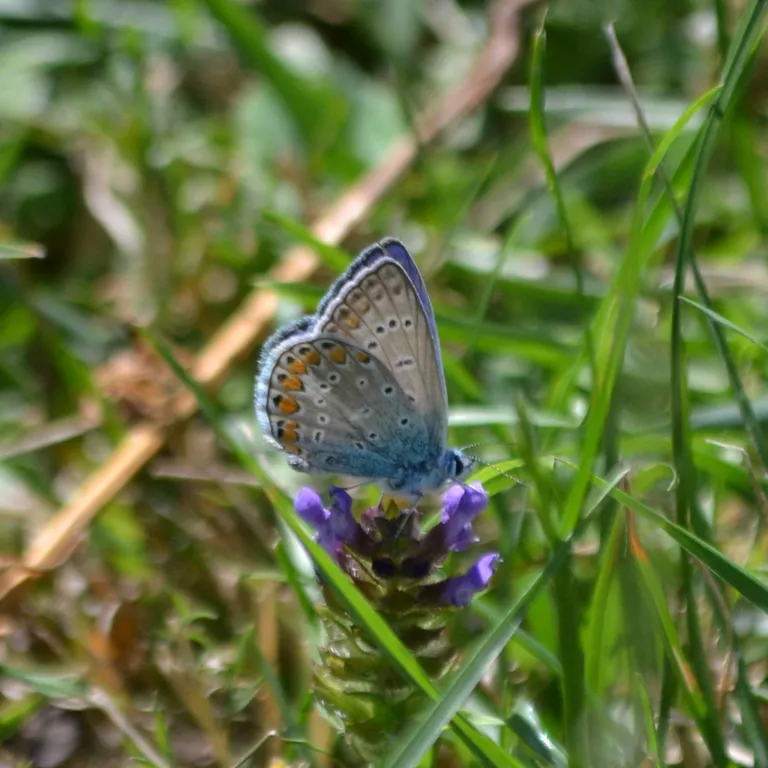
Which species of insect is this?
Polyommatus icarus
